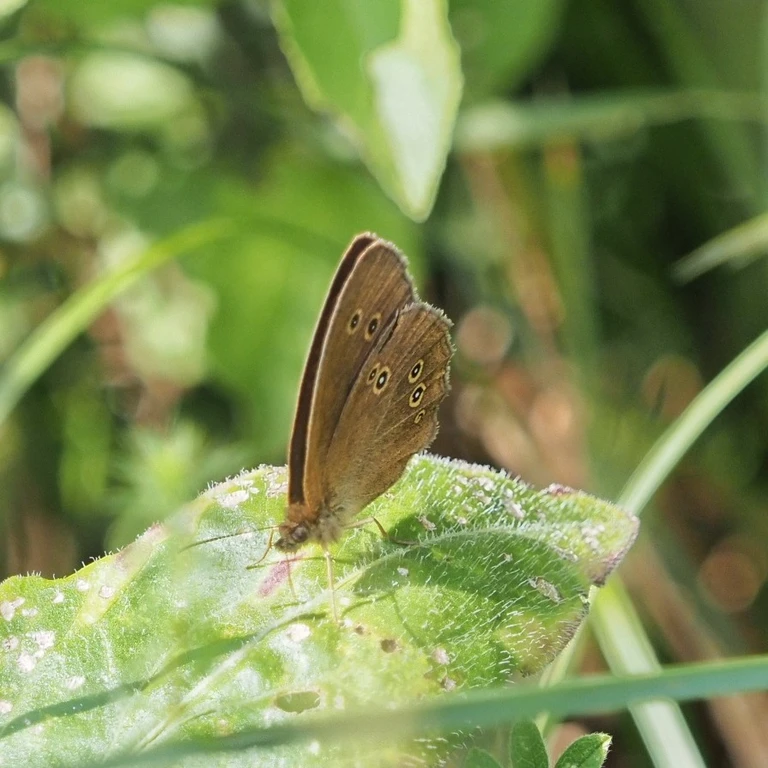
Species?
Aphantopus hyperantus
